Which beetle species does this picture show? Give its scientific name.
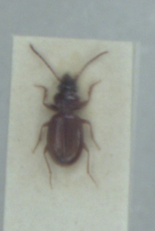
Epaphius secalis
